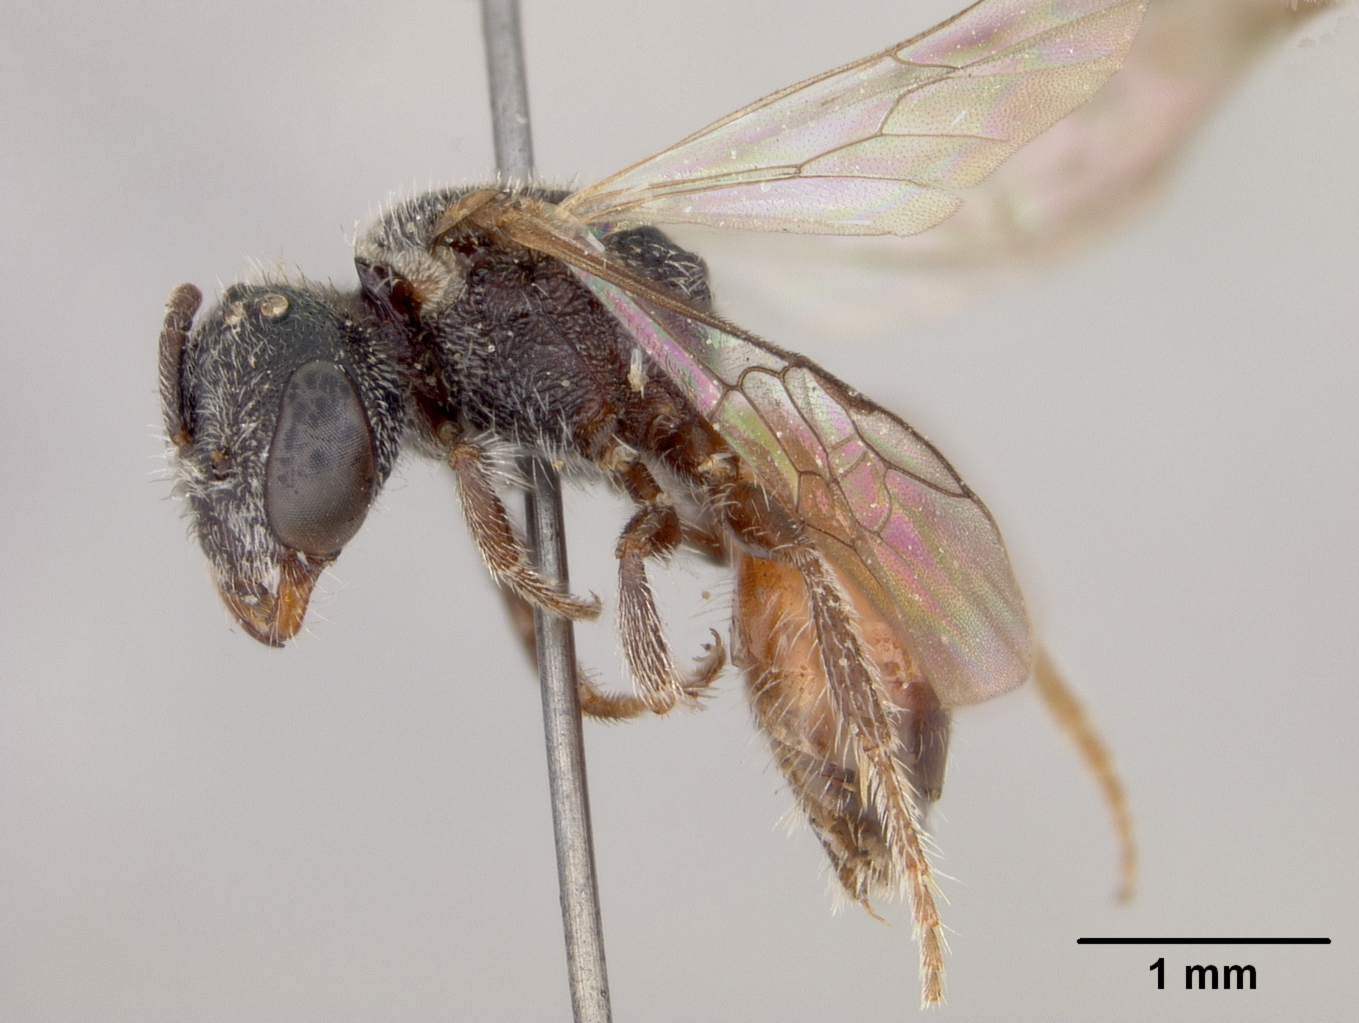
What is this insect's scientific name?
Sphecodes atlantis
